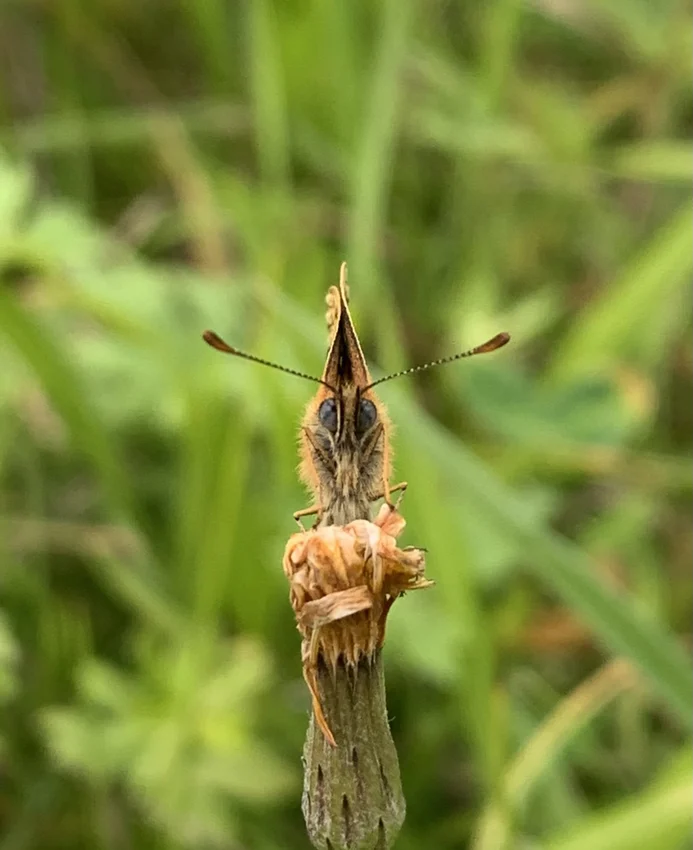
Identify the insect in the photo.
Melitaea athalia
